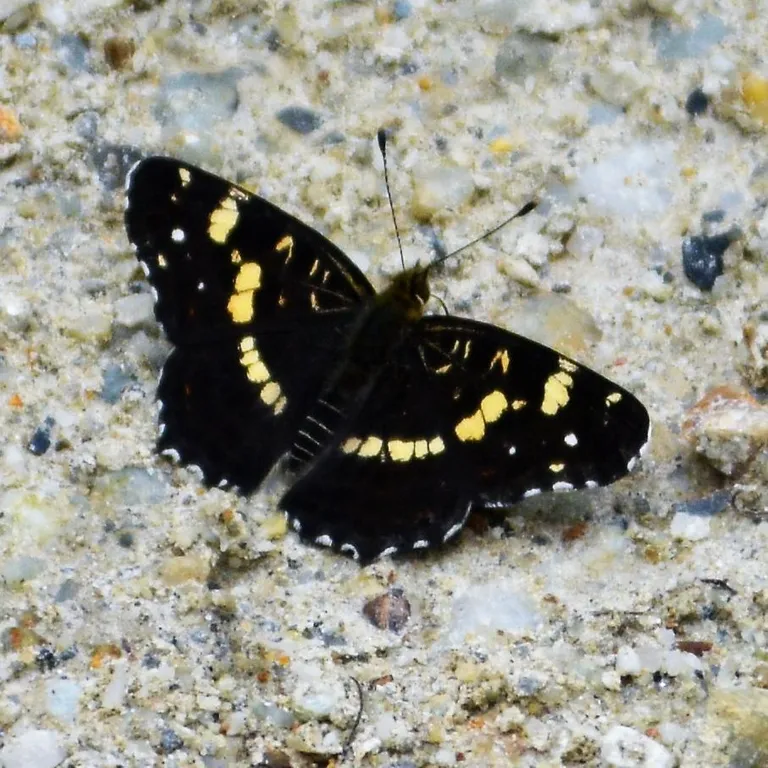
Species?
Araschnia levana
